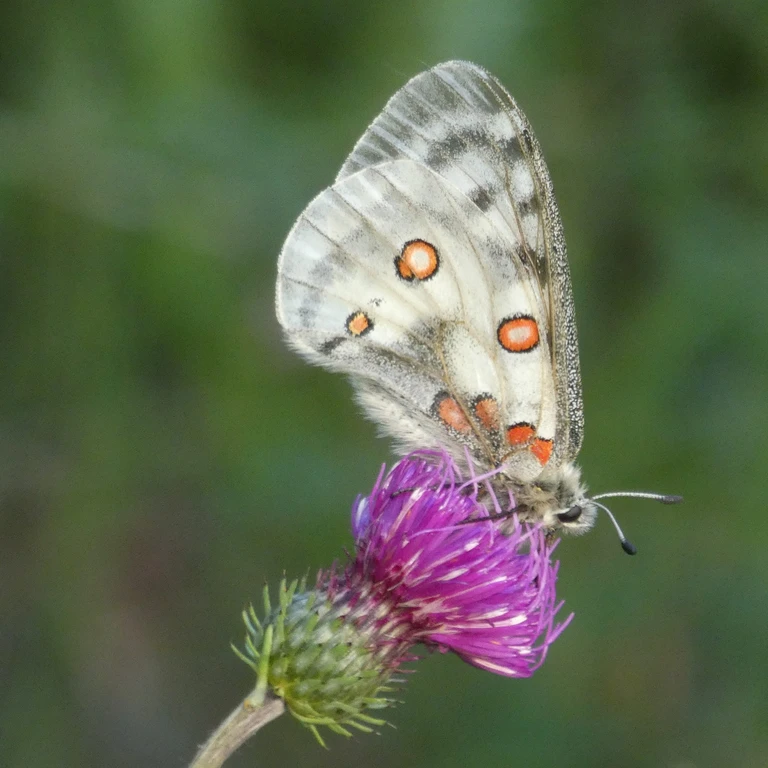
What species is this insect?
Parnassius apollo
